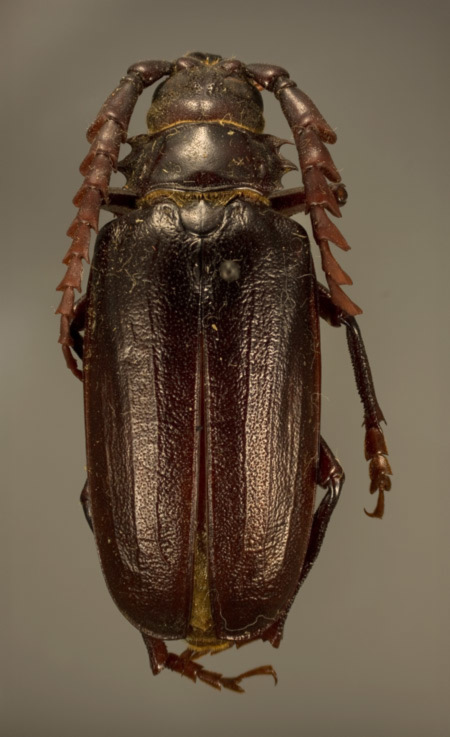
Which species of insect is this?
Prionus californicus (also Prionus serriger)
